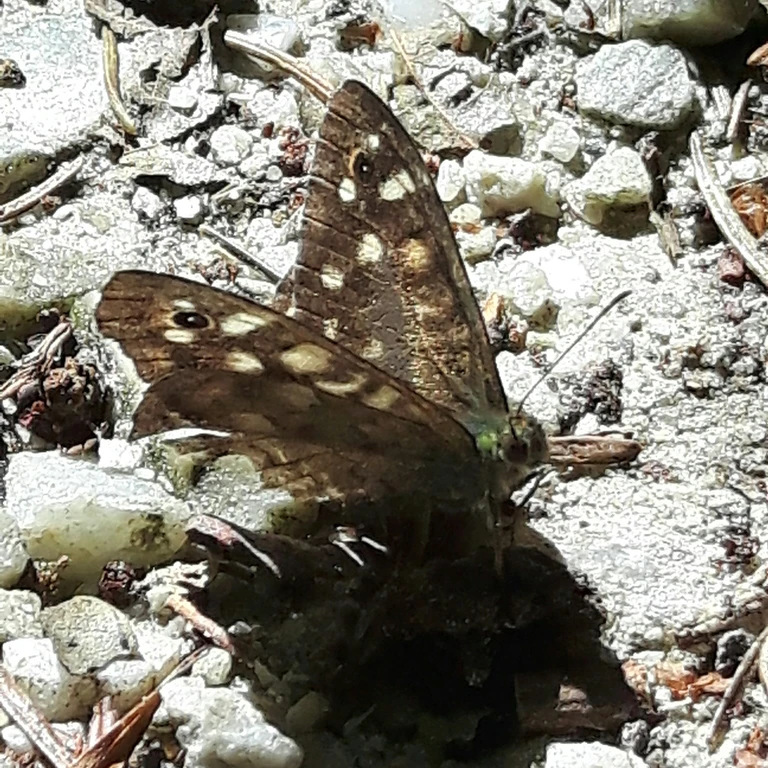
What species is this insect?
Pararge aegeria
